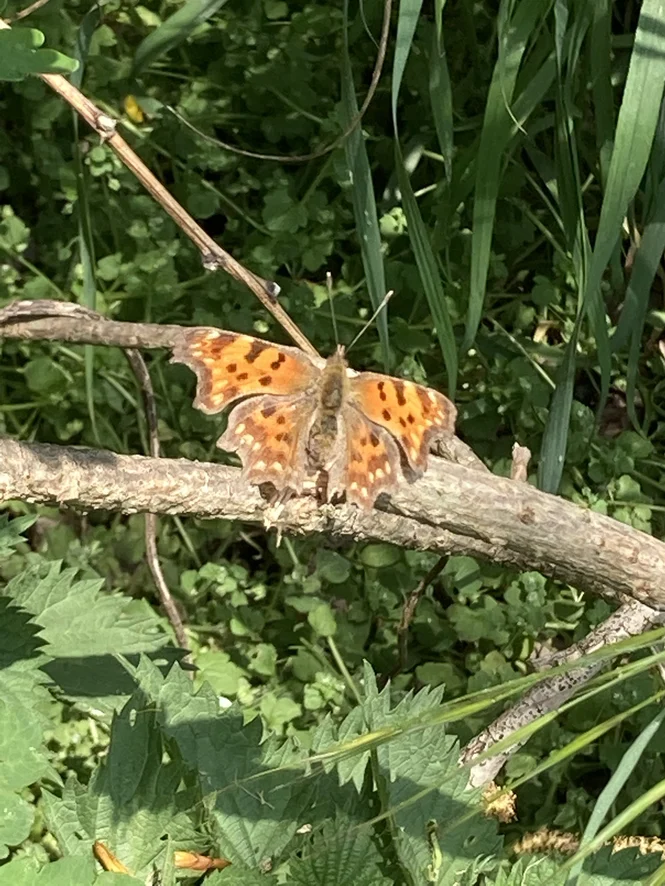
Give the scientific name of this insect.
Polygonia c-album
